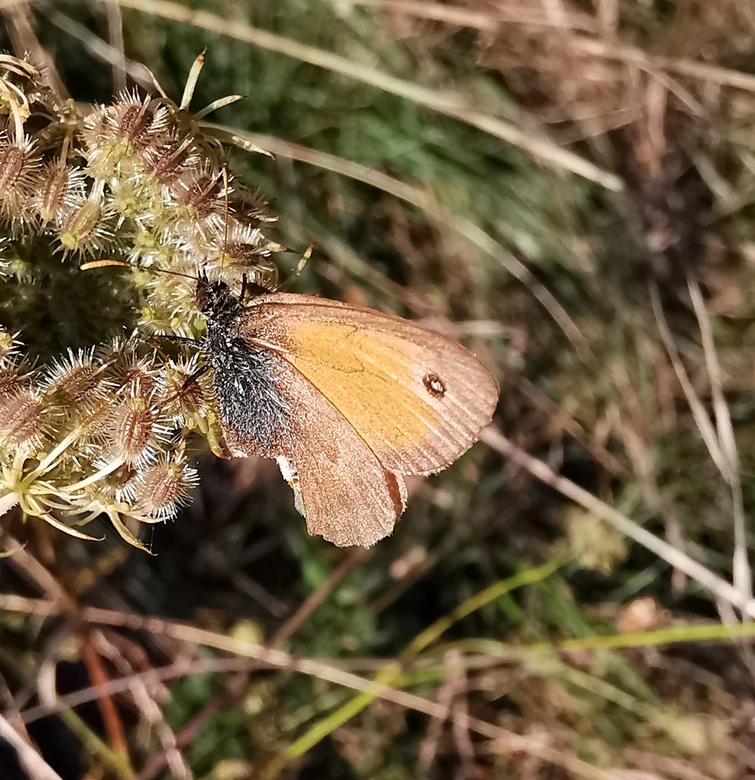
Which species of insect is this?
Coenonympha pamphilus
